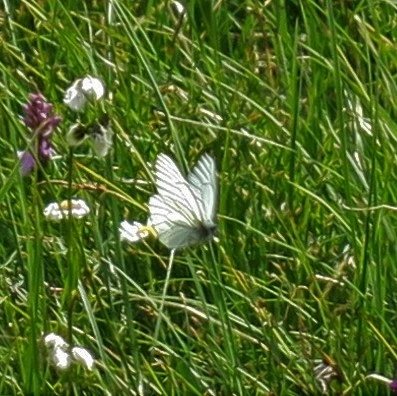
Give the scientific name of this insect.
Aporia crataegi
